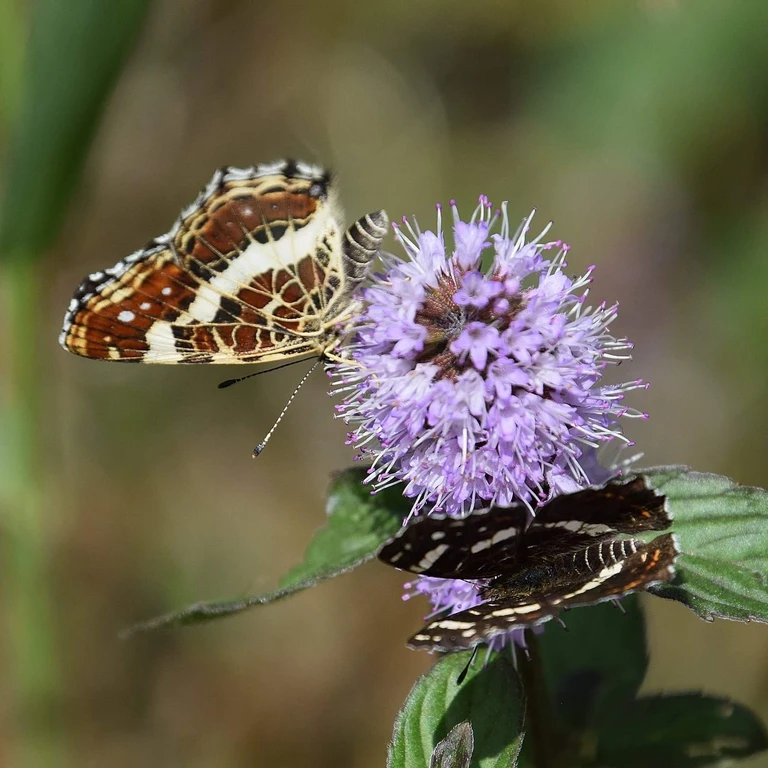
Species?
Araschnia levana
